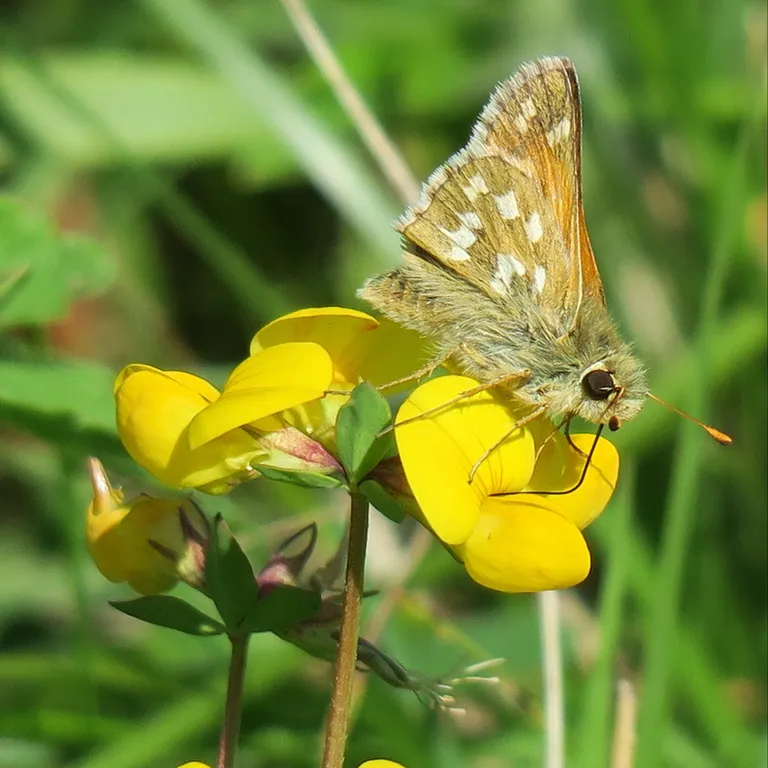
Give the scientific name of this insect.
Hesperia comma
